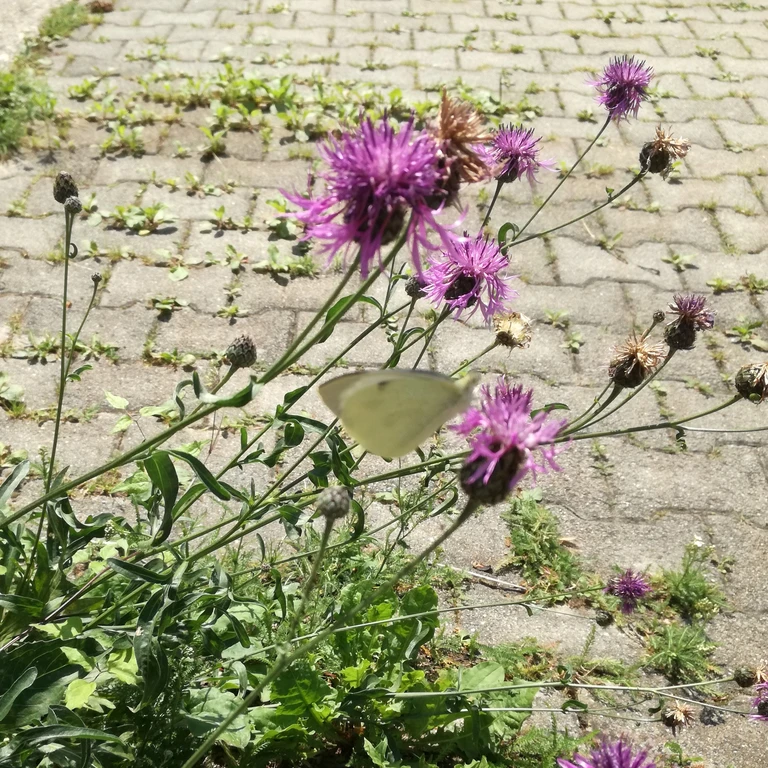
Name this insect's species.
Pieris brassicae
